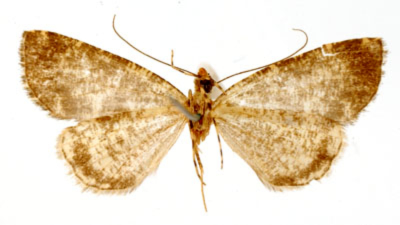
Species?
Ischnopteris marmorata
